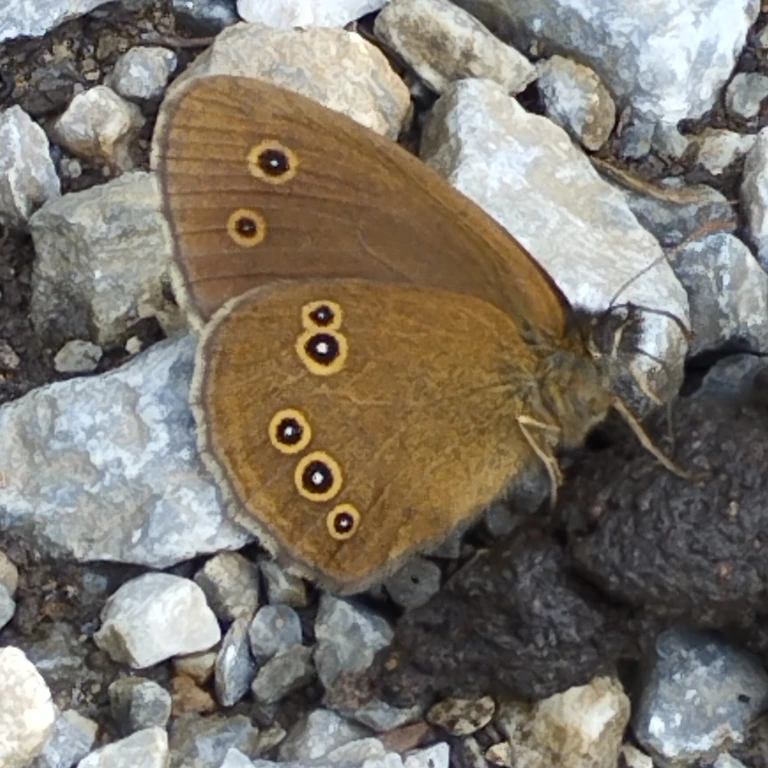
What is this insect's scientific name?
Aphantopus hyperantus
